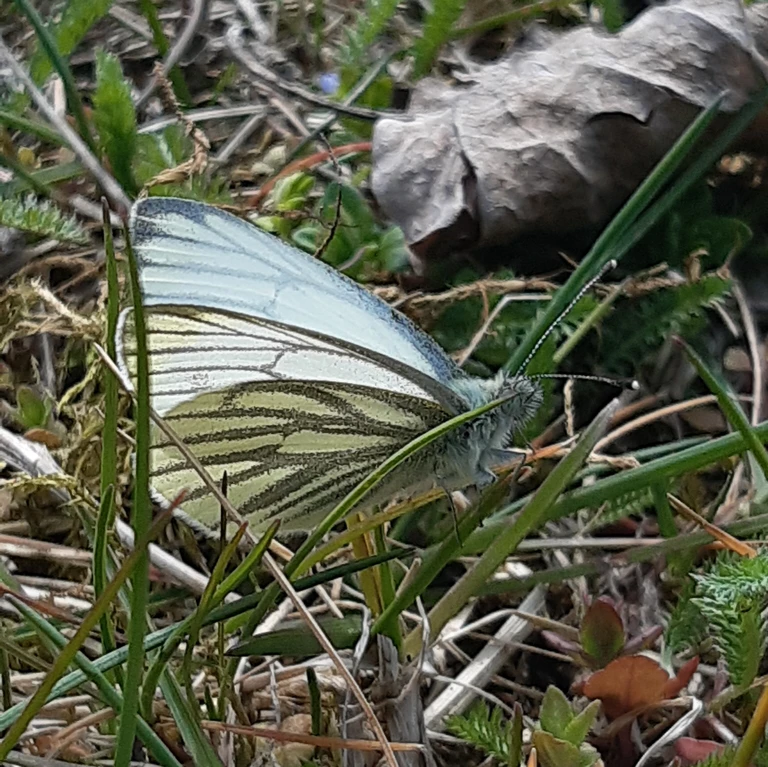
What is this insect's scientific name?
Pieris napi
